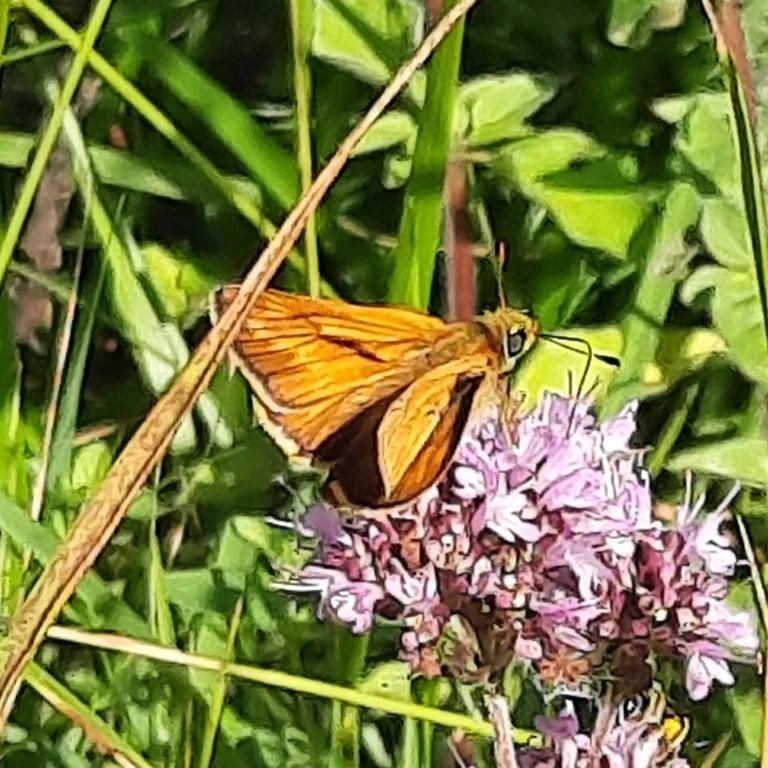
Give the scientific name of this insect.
Ochlodes sylvanus (also Ochlodes venata)
